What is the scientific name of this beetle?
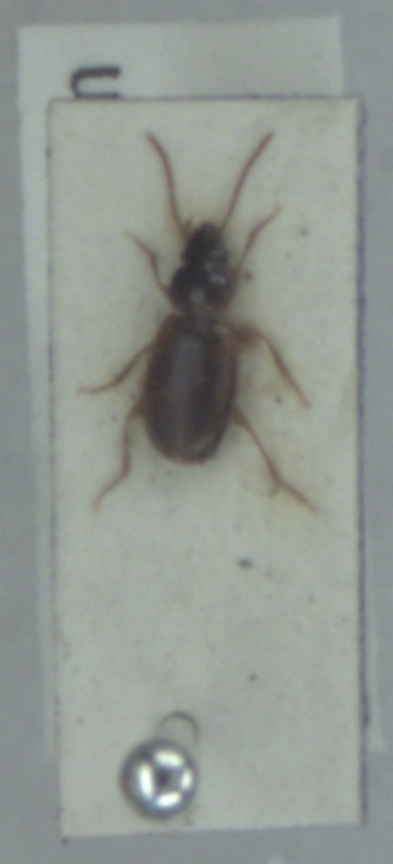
Trechus quadristriatus
